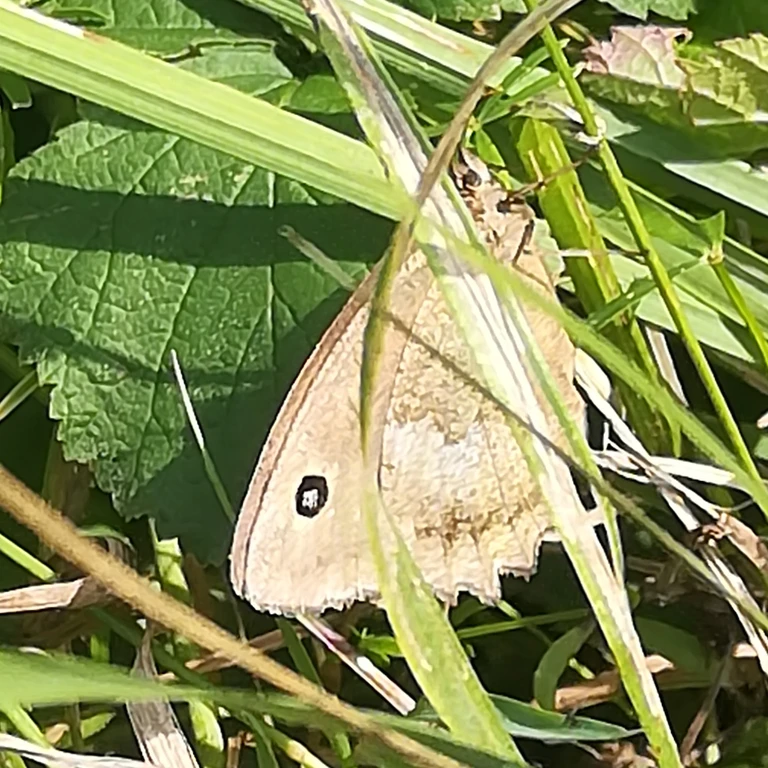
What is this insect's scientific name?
Maniola jurtina
